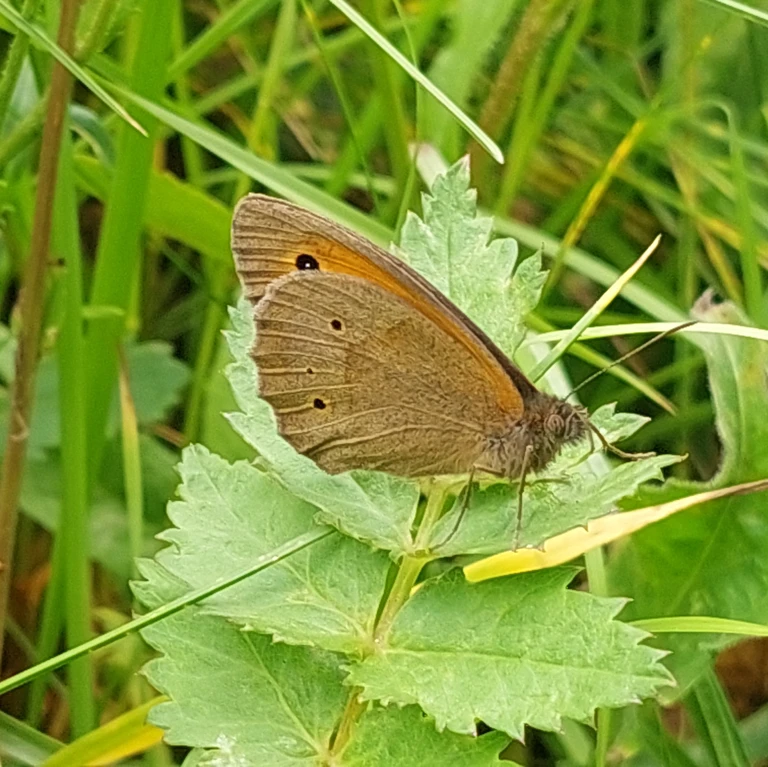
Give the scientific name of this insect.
Maniola jurtina
